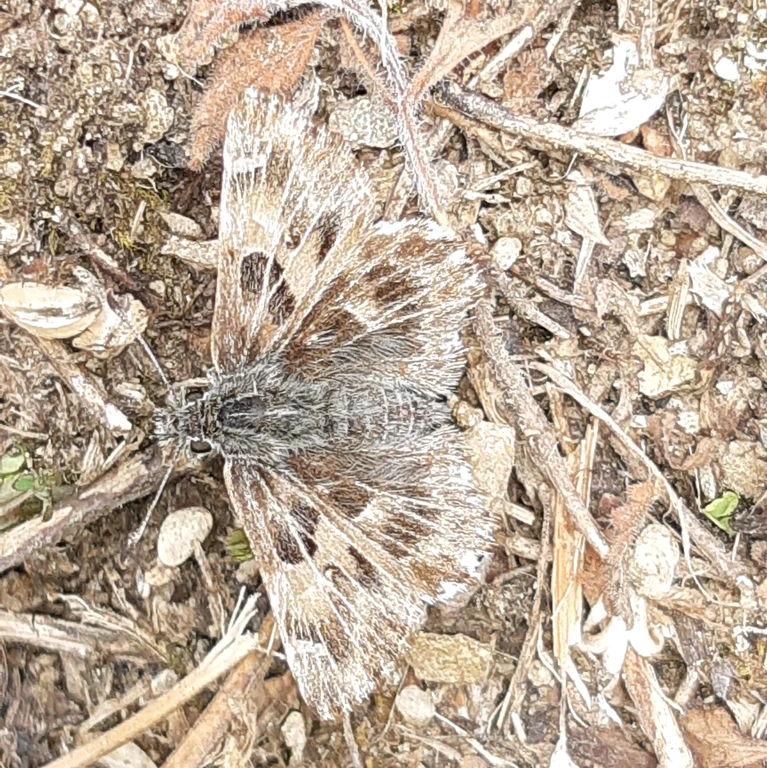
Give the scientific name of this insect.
Carcharodus alceae
